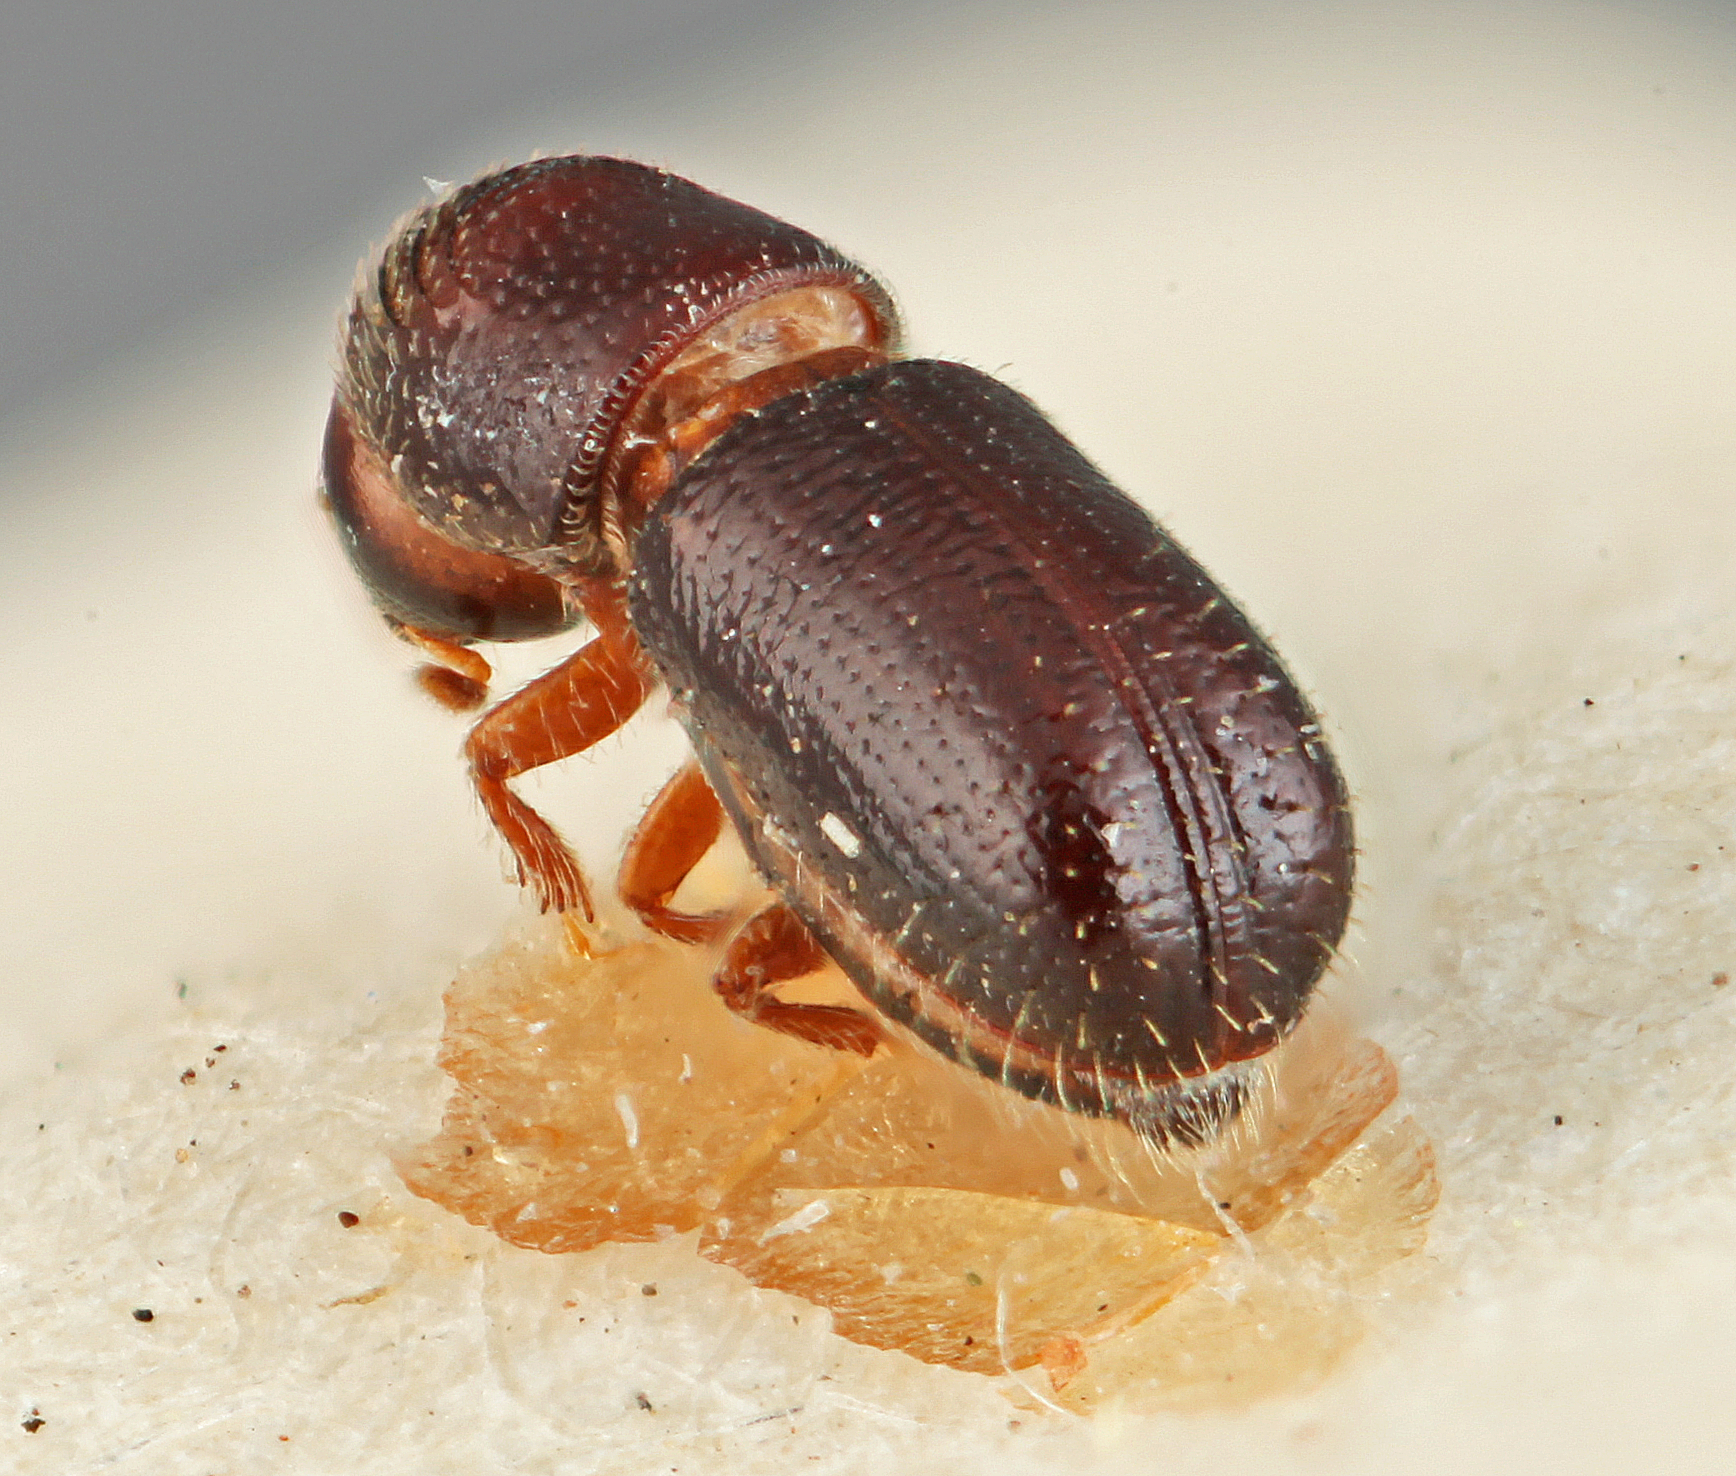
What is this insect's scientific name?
Pityophthorus argentinensis
